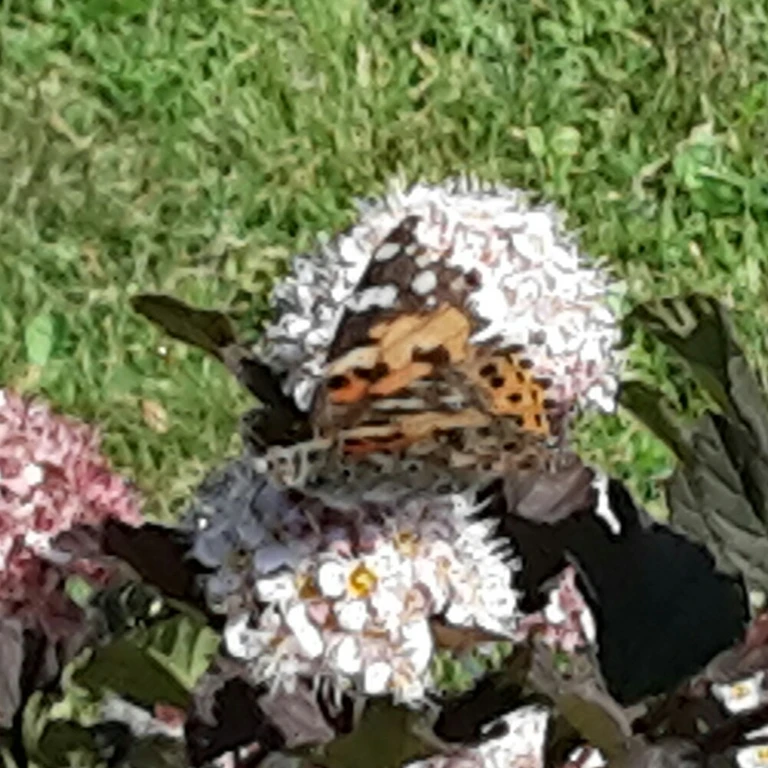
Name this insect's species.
Vanessa cardui
